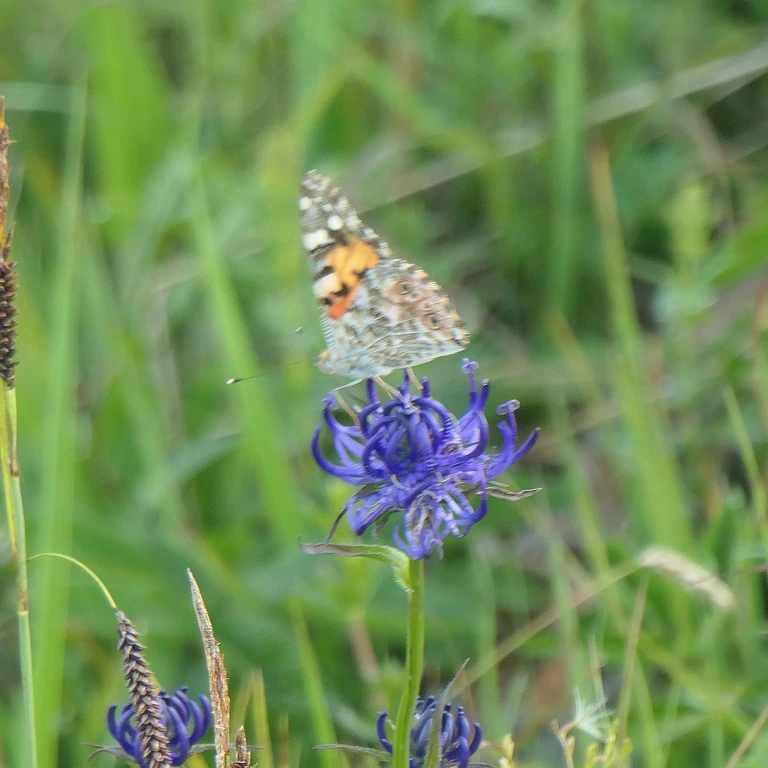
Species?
Vanessa cardui
